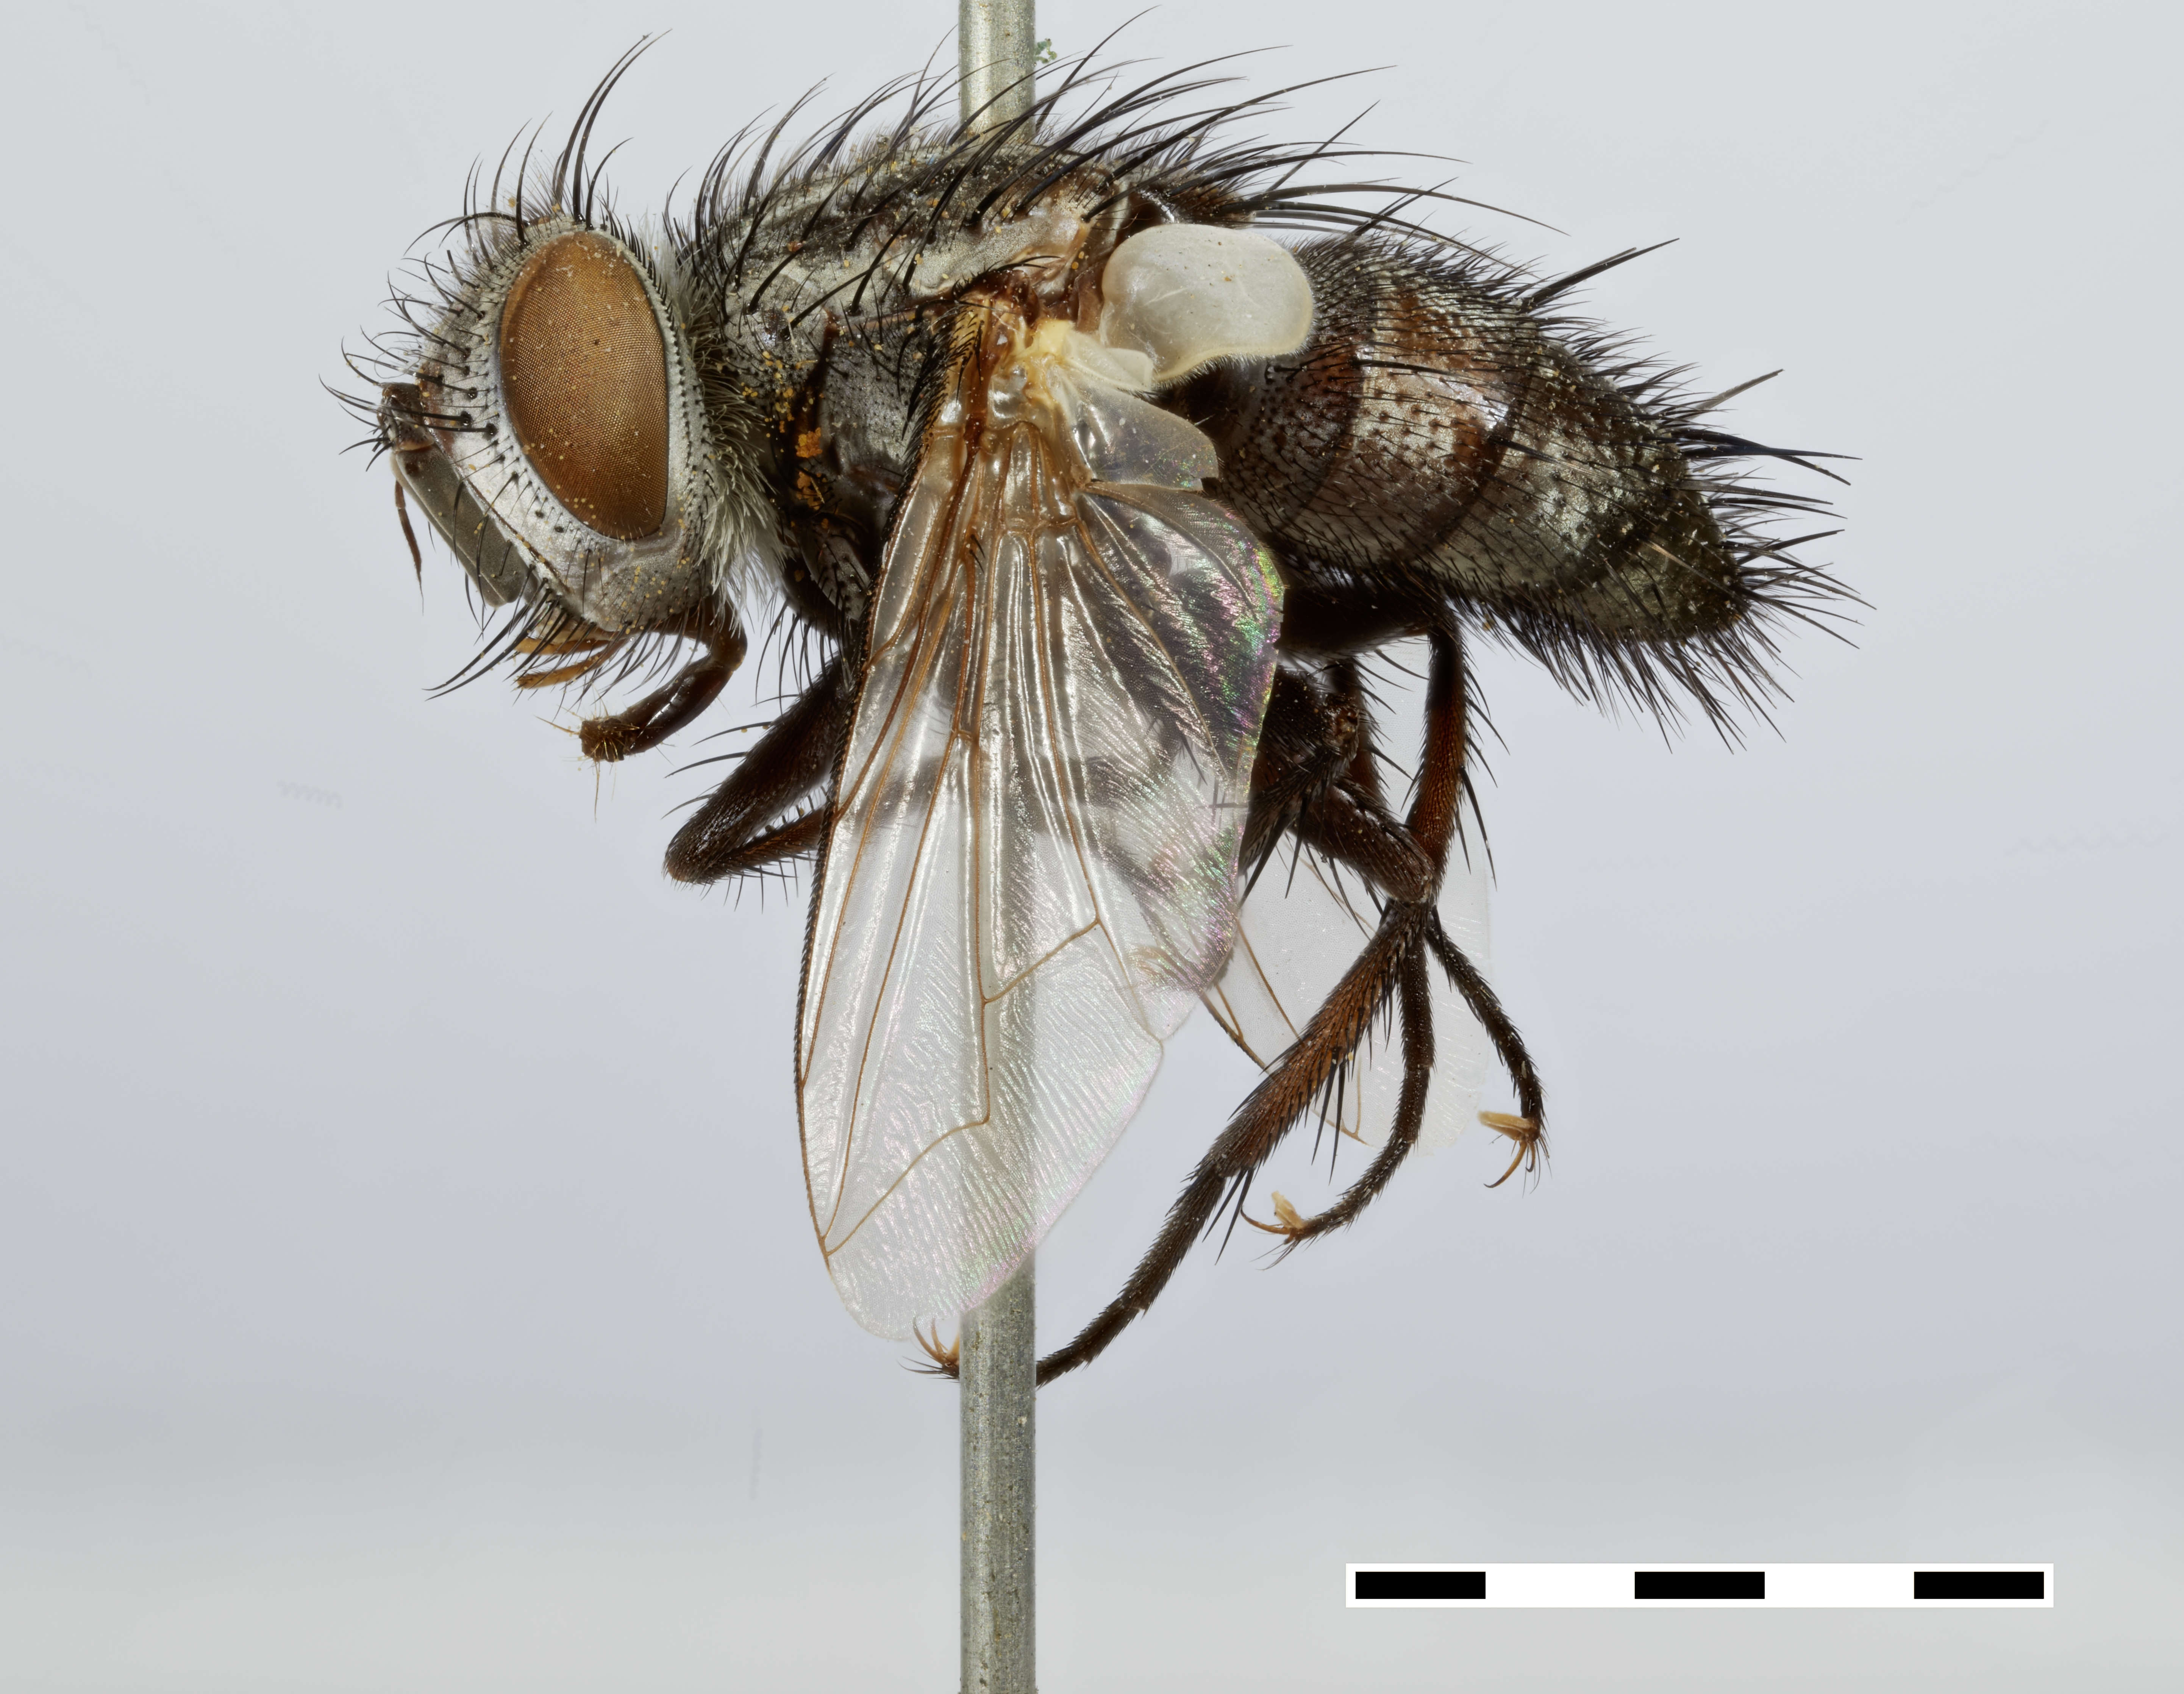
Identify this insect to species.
Poliophyrs organensis
